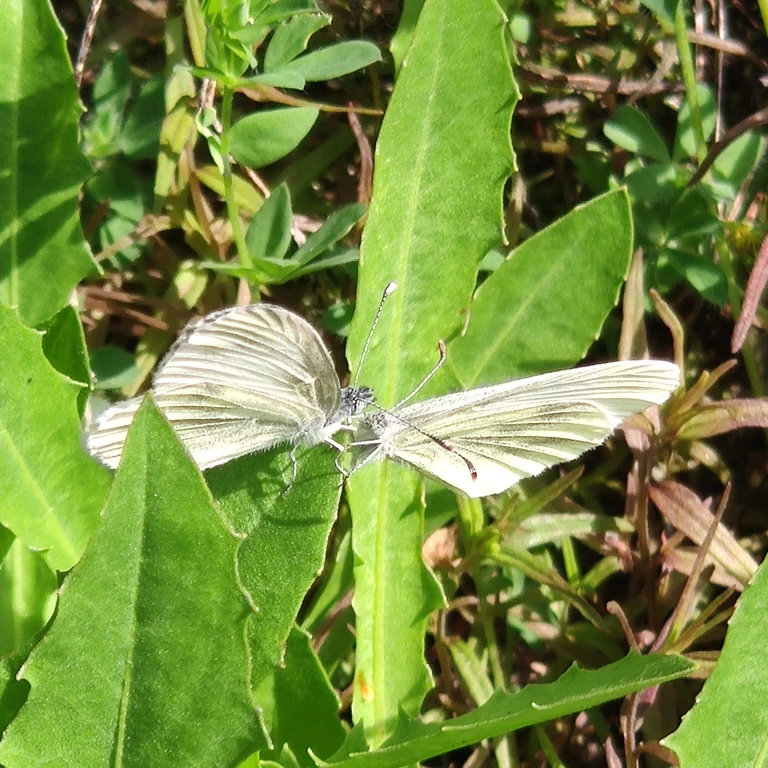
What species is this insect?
Leptidea sinapis/juvernica
